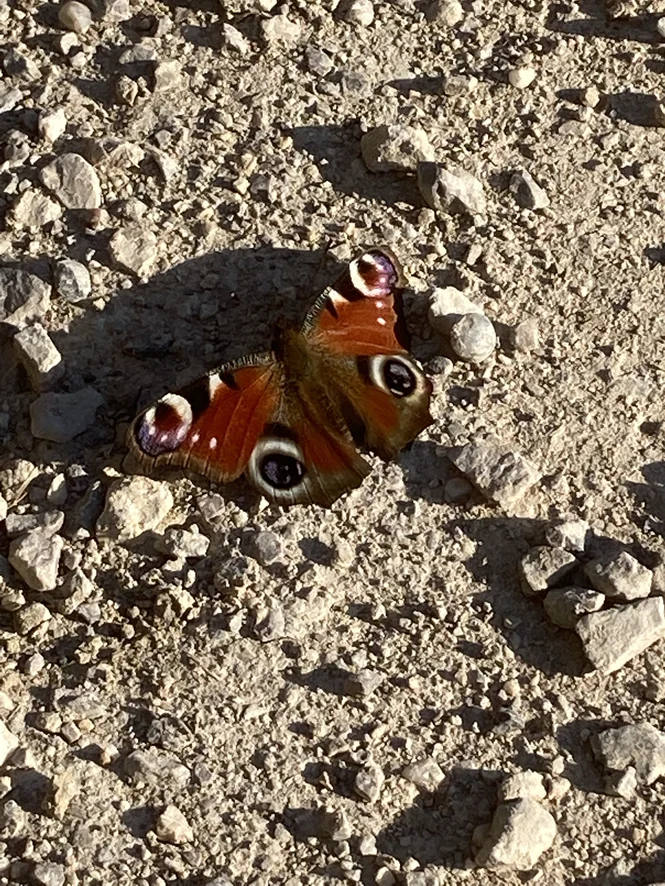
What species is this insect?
Aglais io
